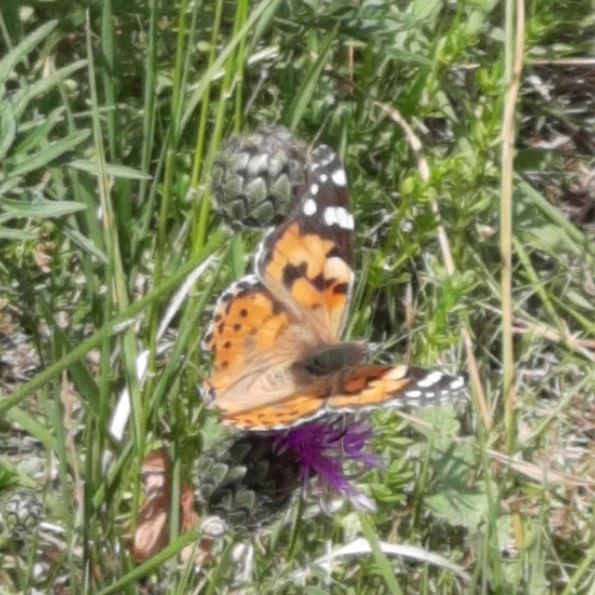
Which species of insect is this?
Vanessa cardui
